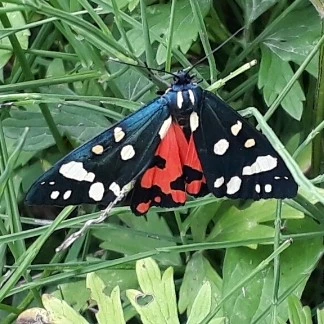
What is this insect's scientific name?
Callimorpha dominula
